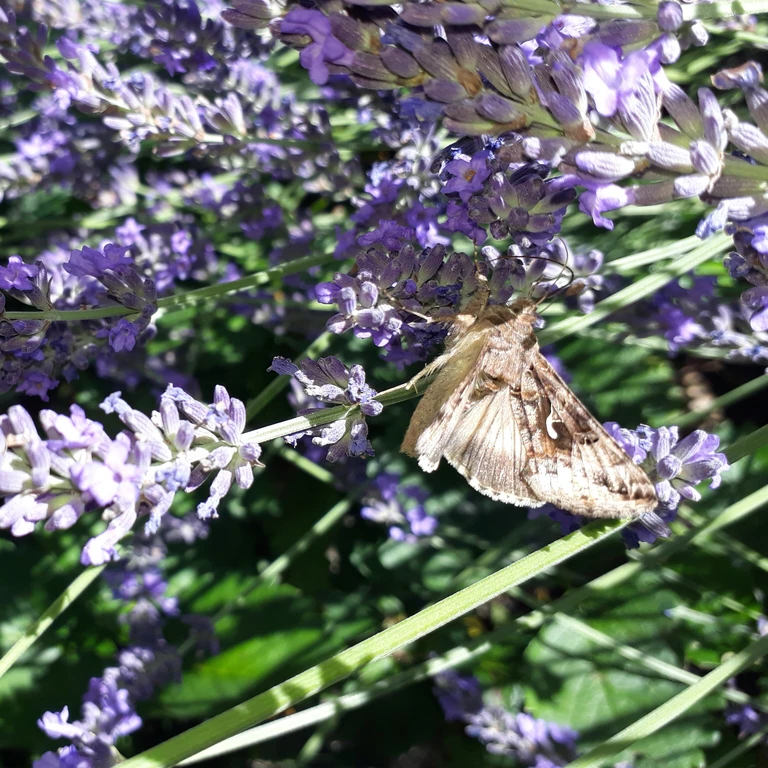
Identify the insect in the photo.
Autographa gamma
